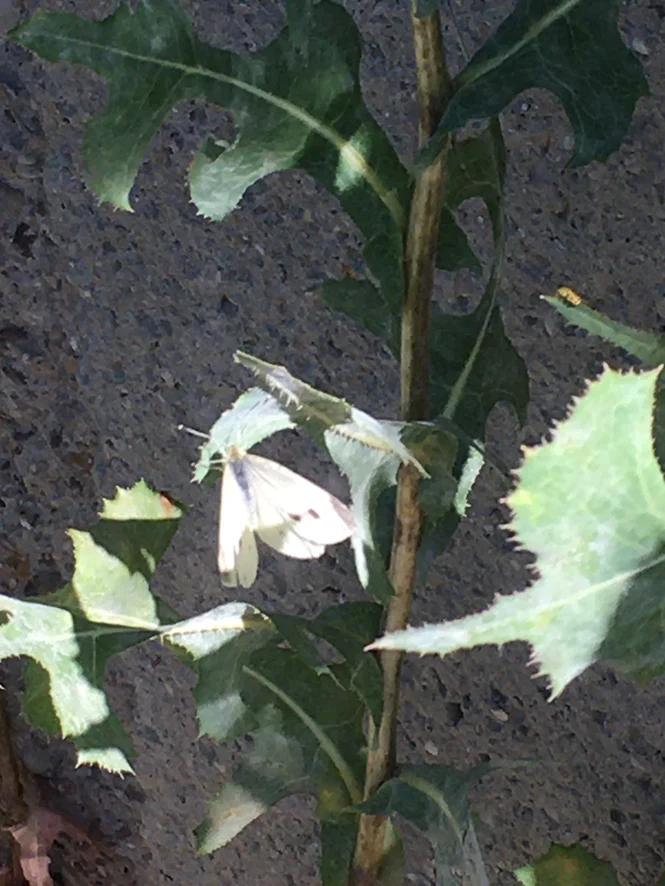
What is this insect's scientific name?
Pieris rapae
